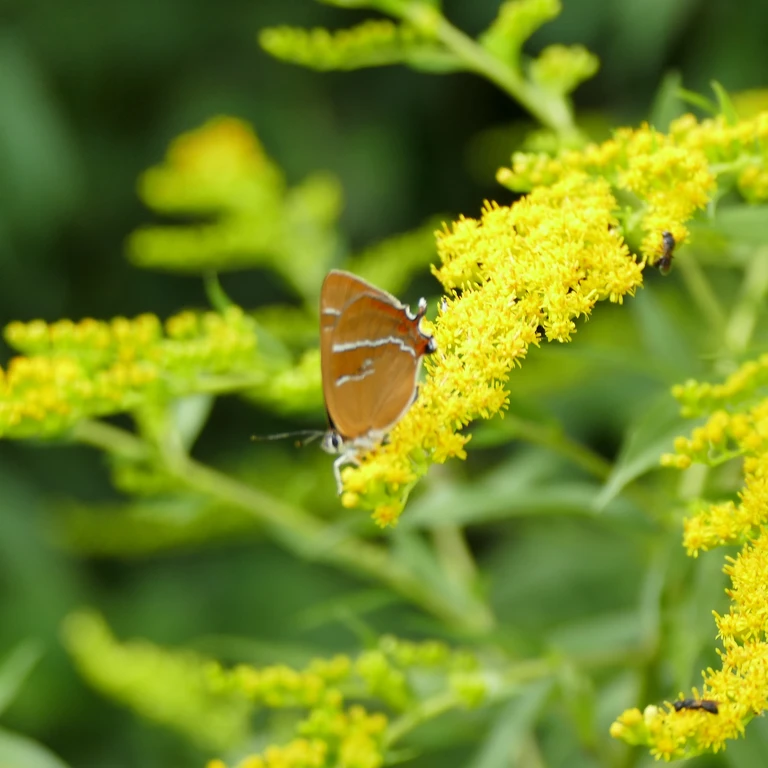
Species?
Thecla betulae
